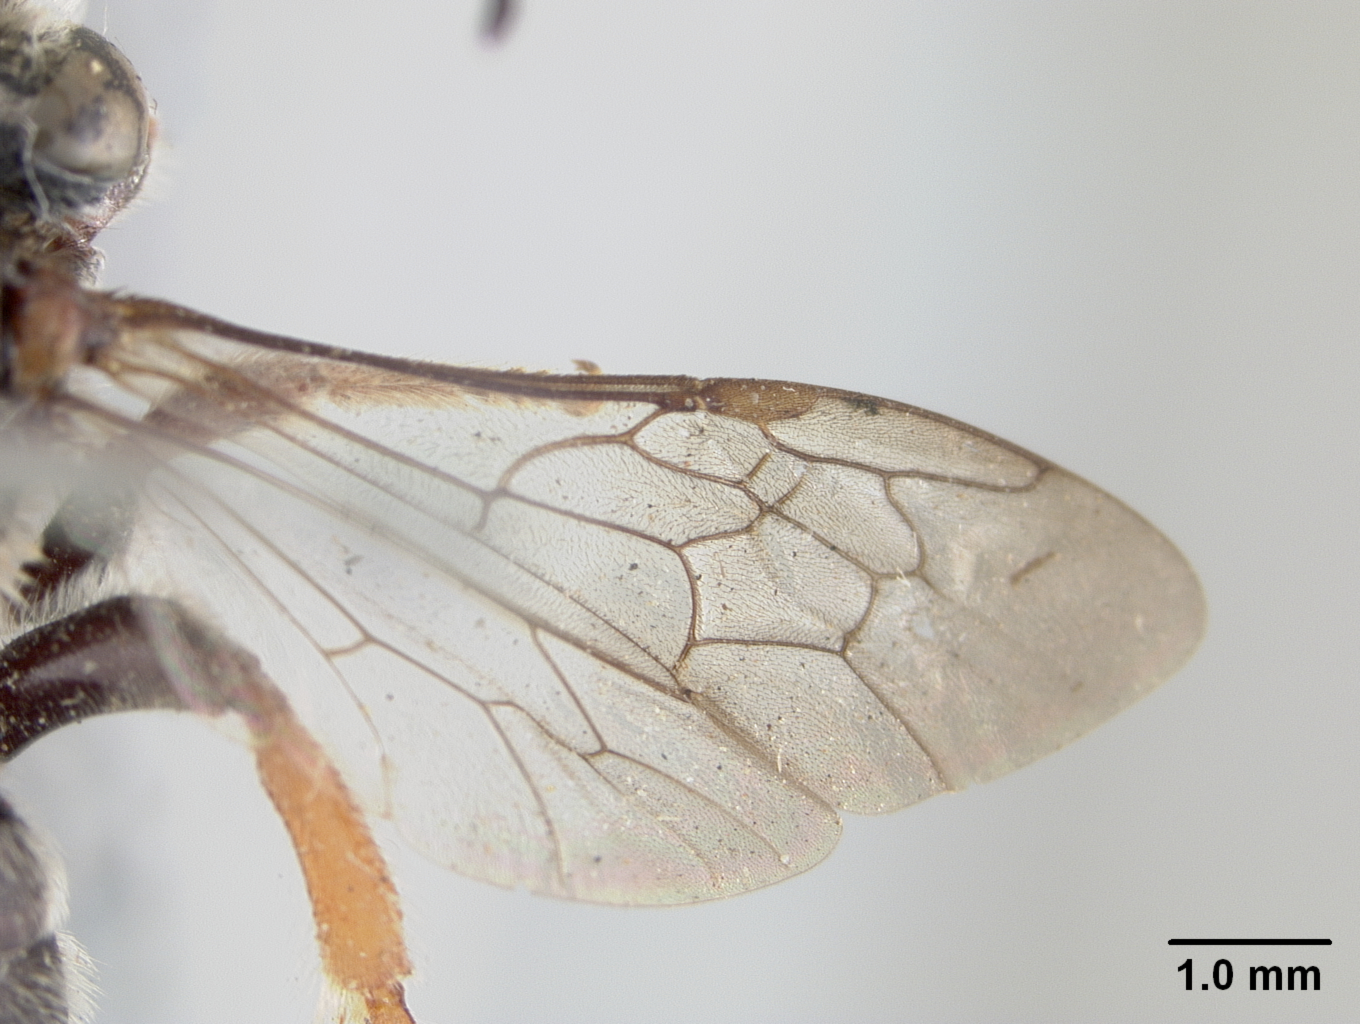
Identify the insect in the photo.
Nomia frenchi
